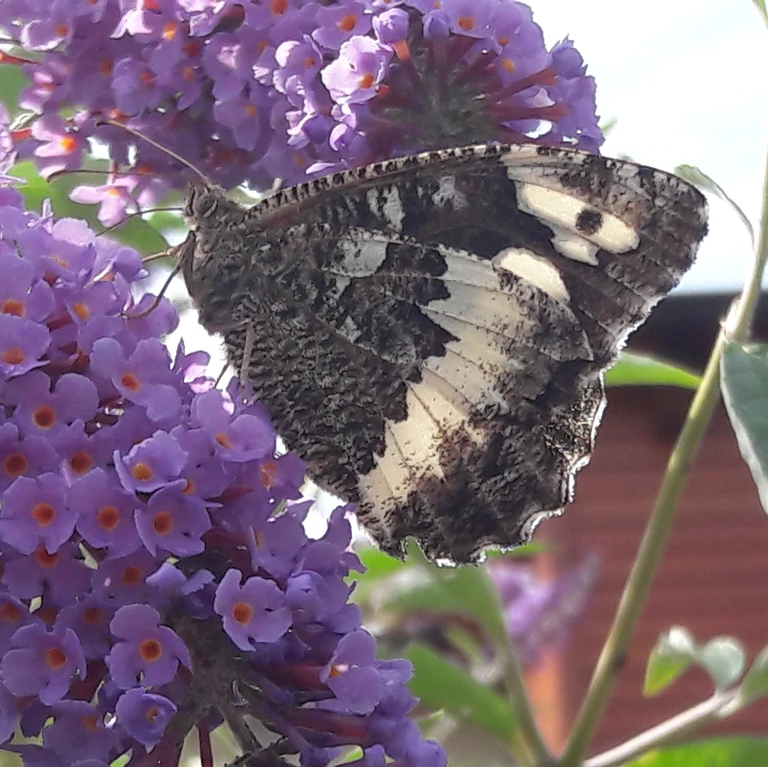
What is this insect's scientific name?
Brintesia circe
